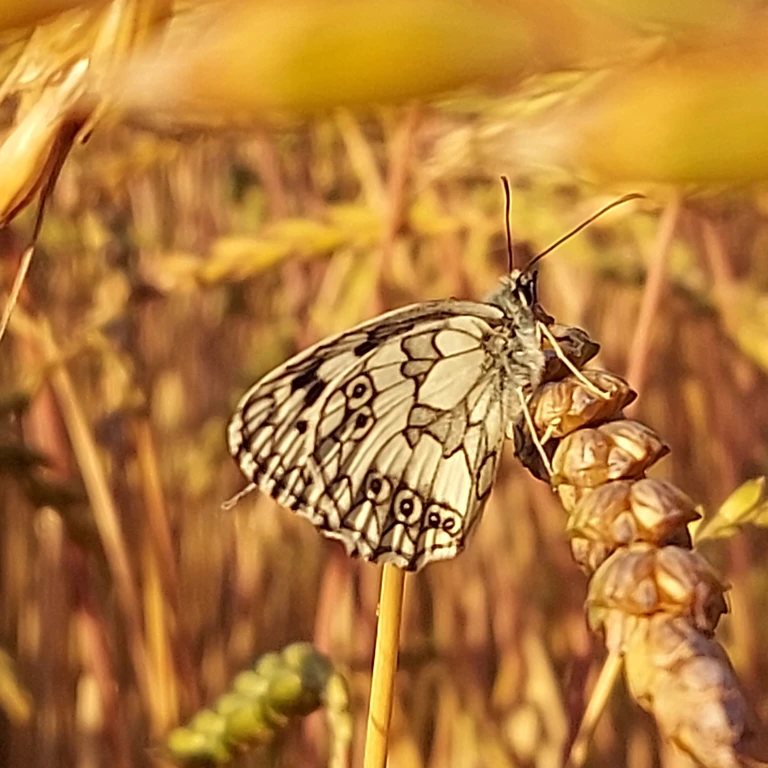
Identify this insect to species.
Melanargia galathea
